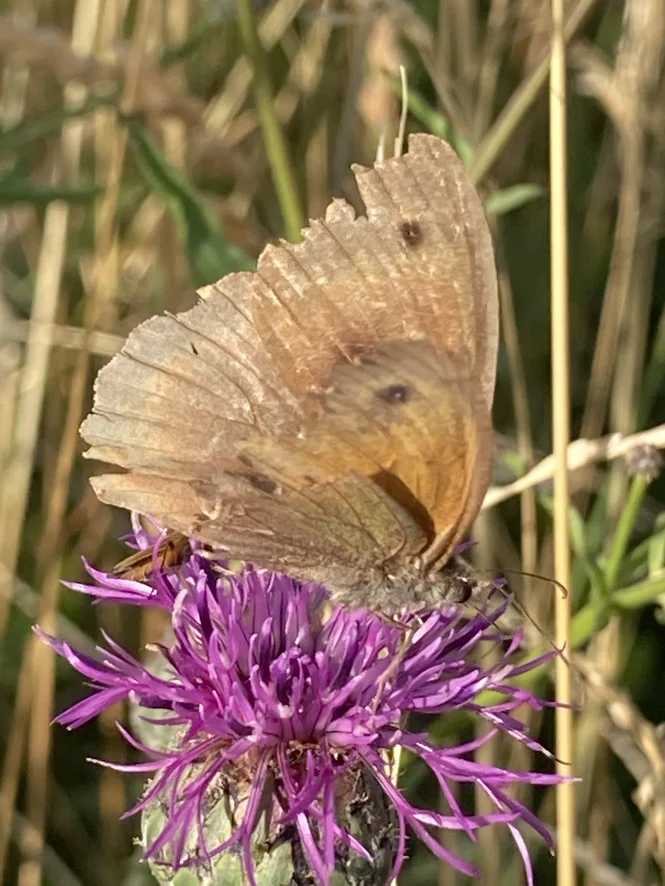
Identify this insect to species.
Maniola jurtina
